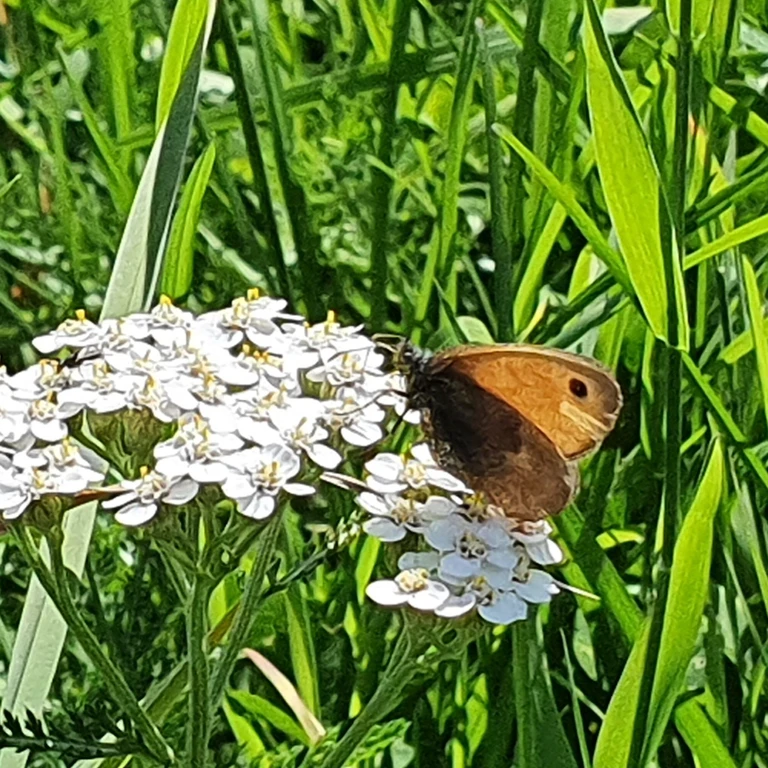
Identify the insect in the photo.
Coenonympha pamphilus
